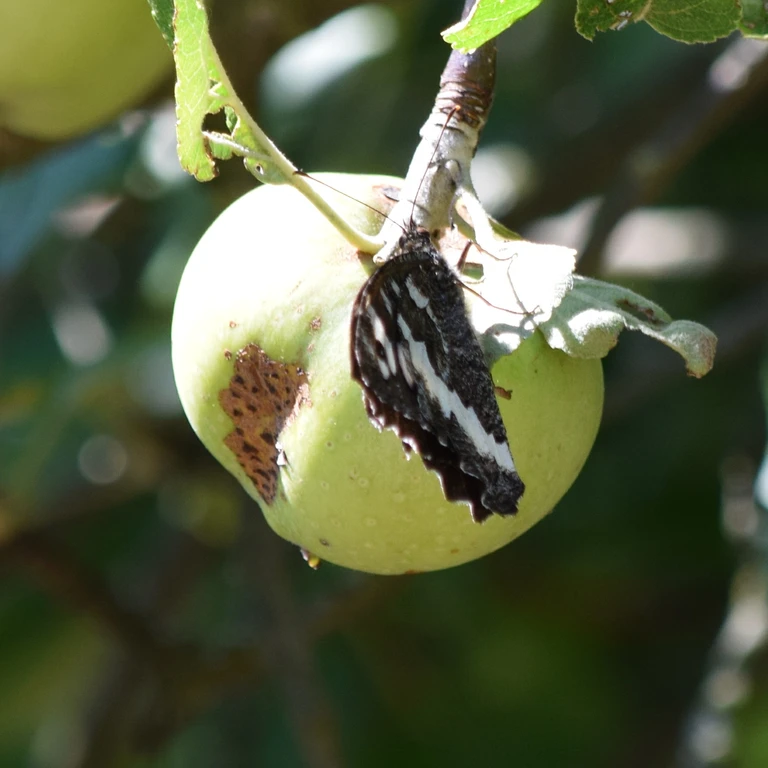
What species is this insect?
Brintesia circe
